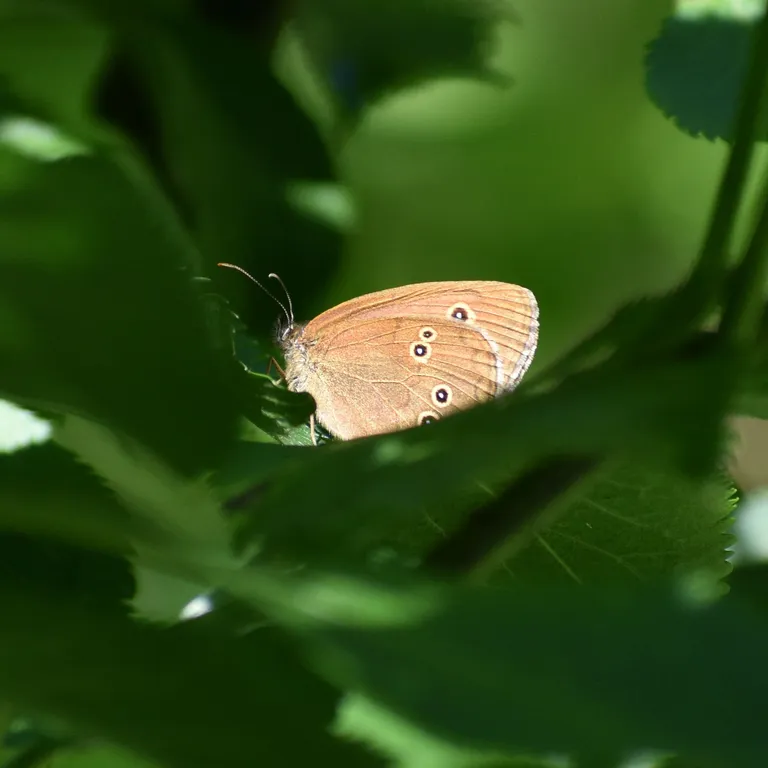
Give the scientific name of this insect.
Aphantopus hyperantus
